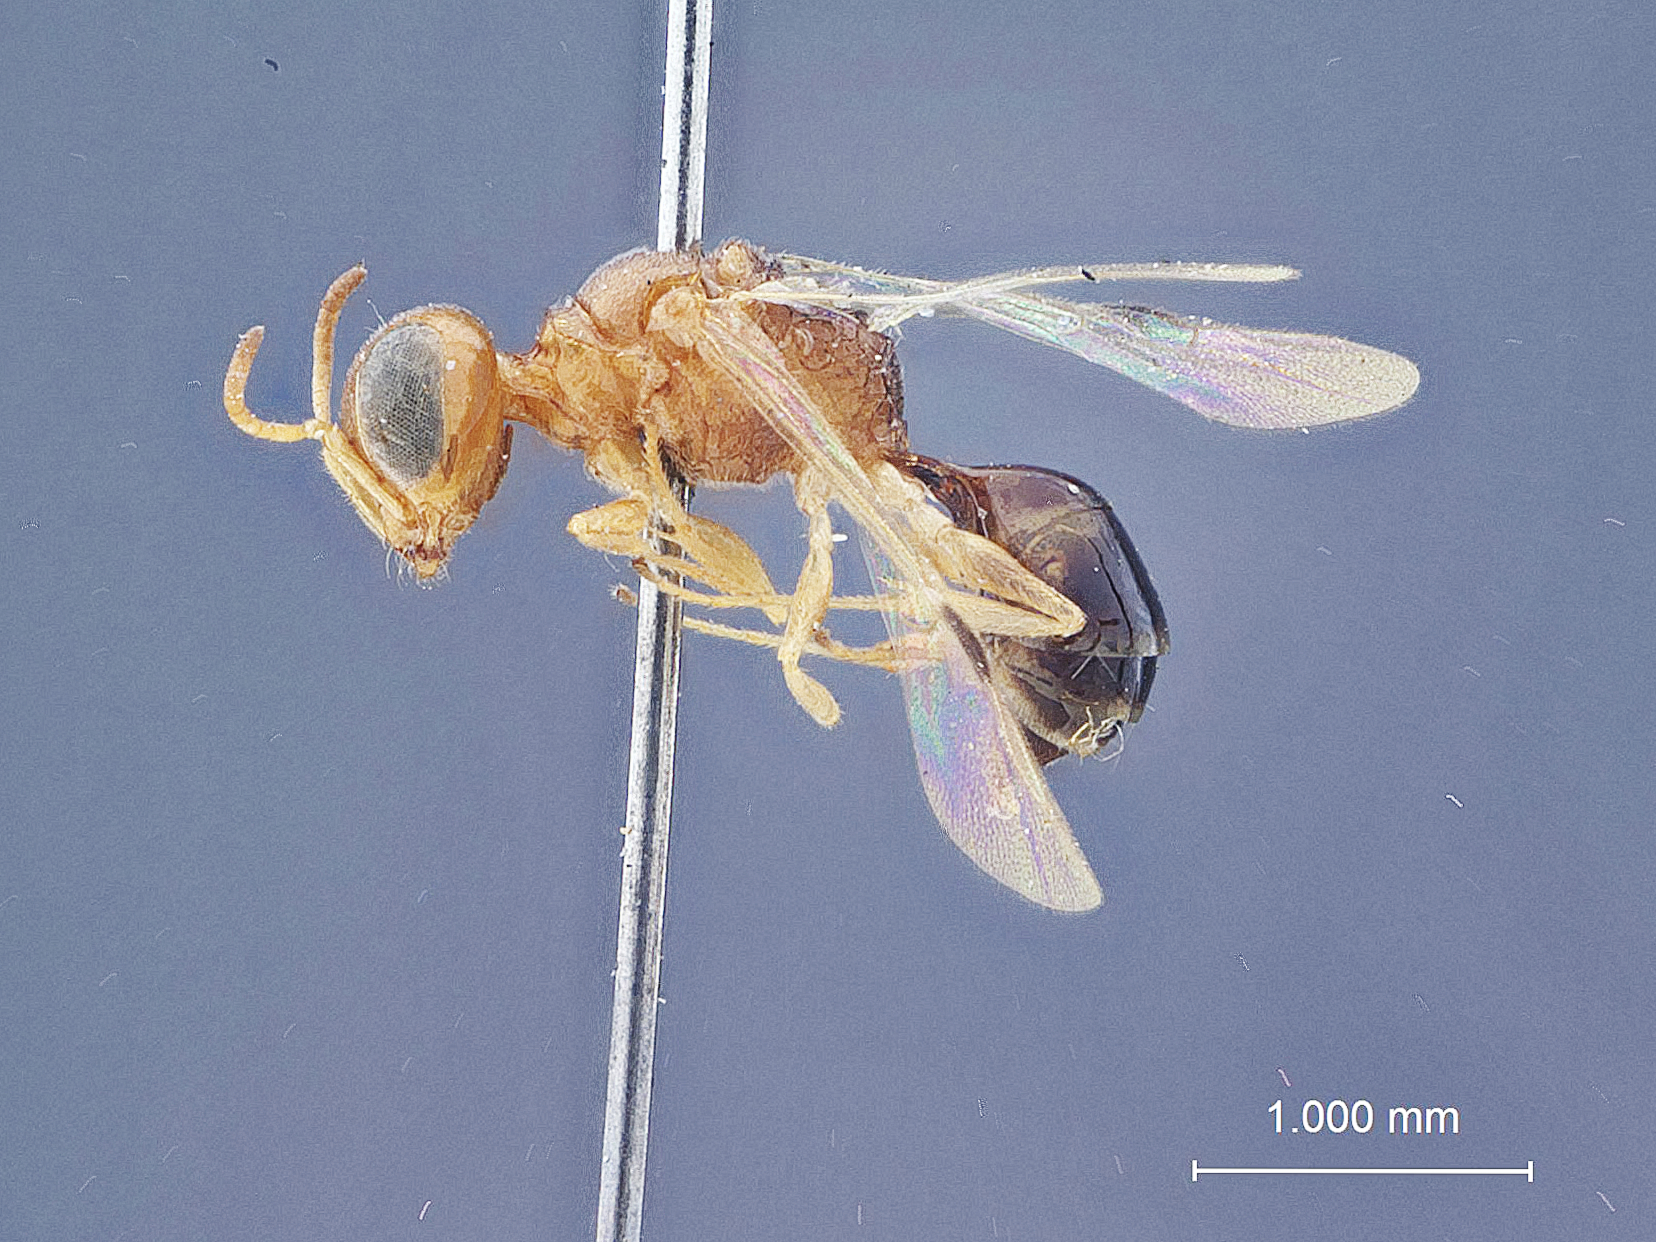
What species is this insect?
Microstigmus brunniventris
